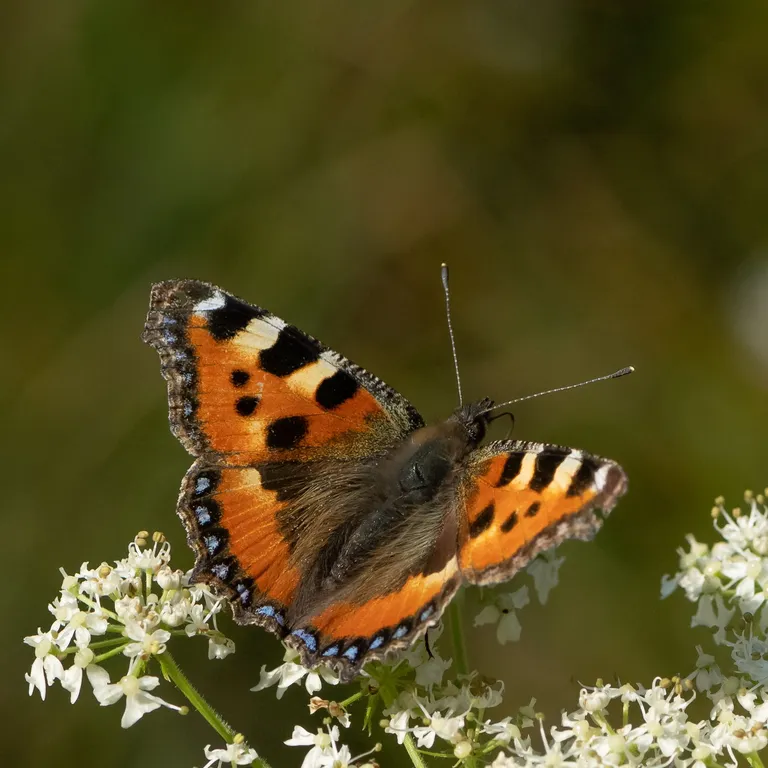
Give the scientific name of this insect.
Aglais urticae
